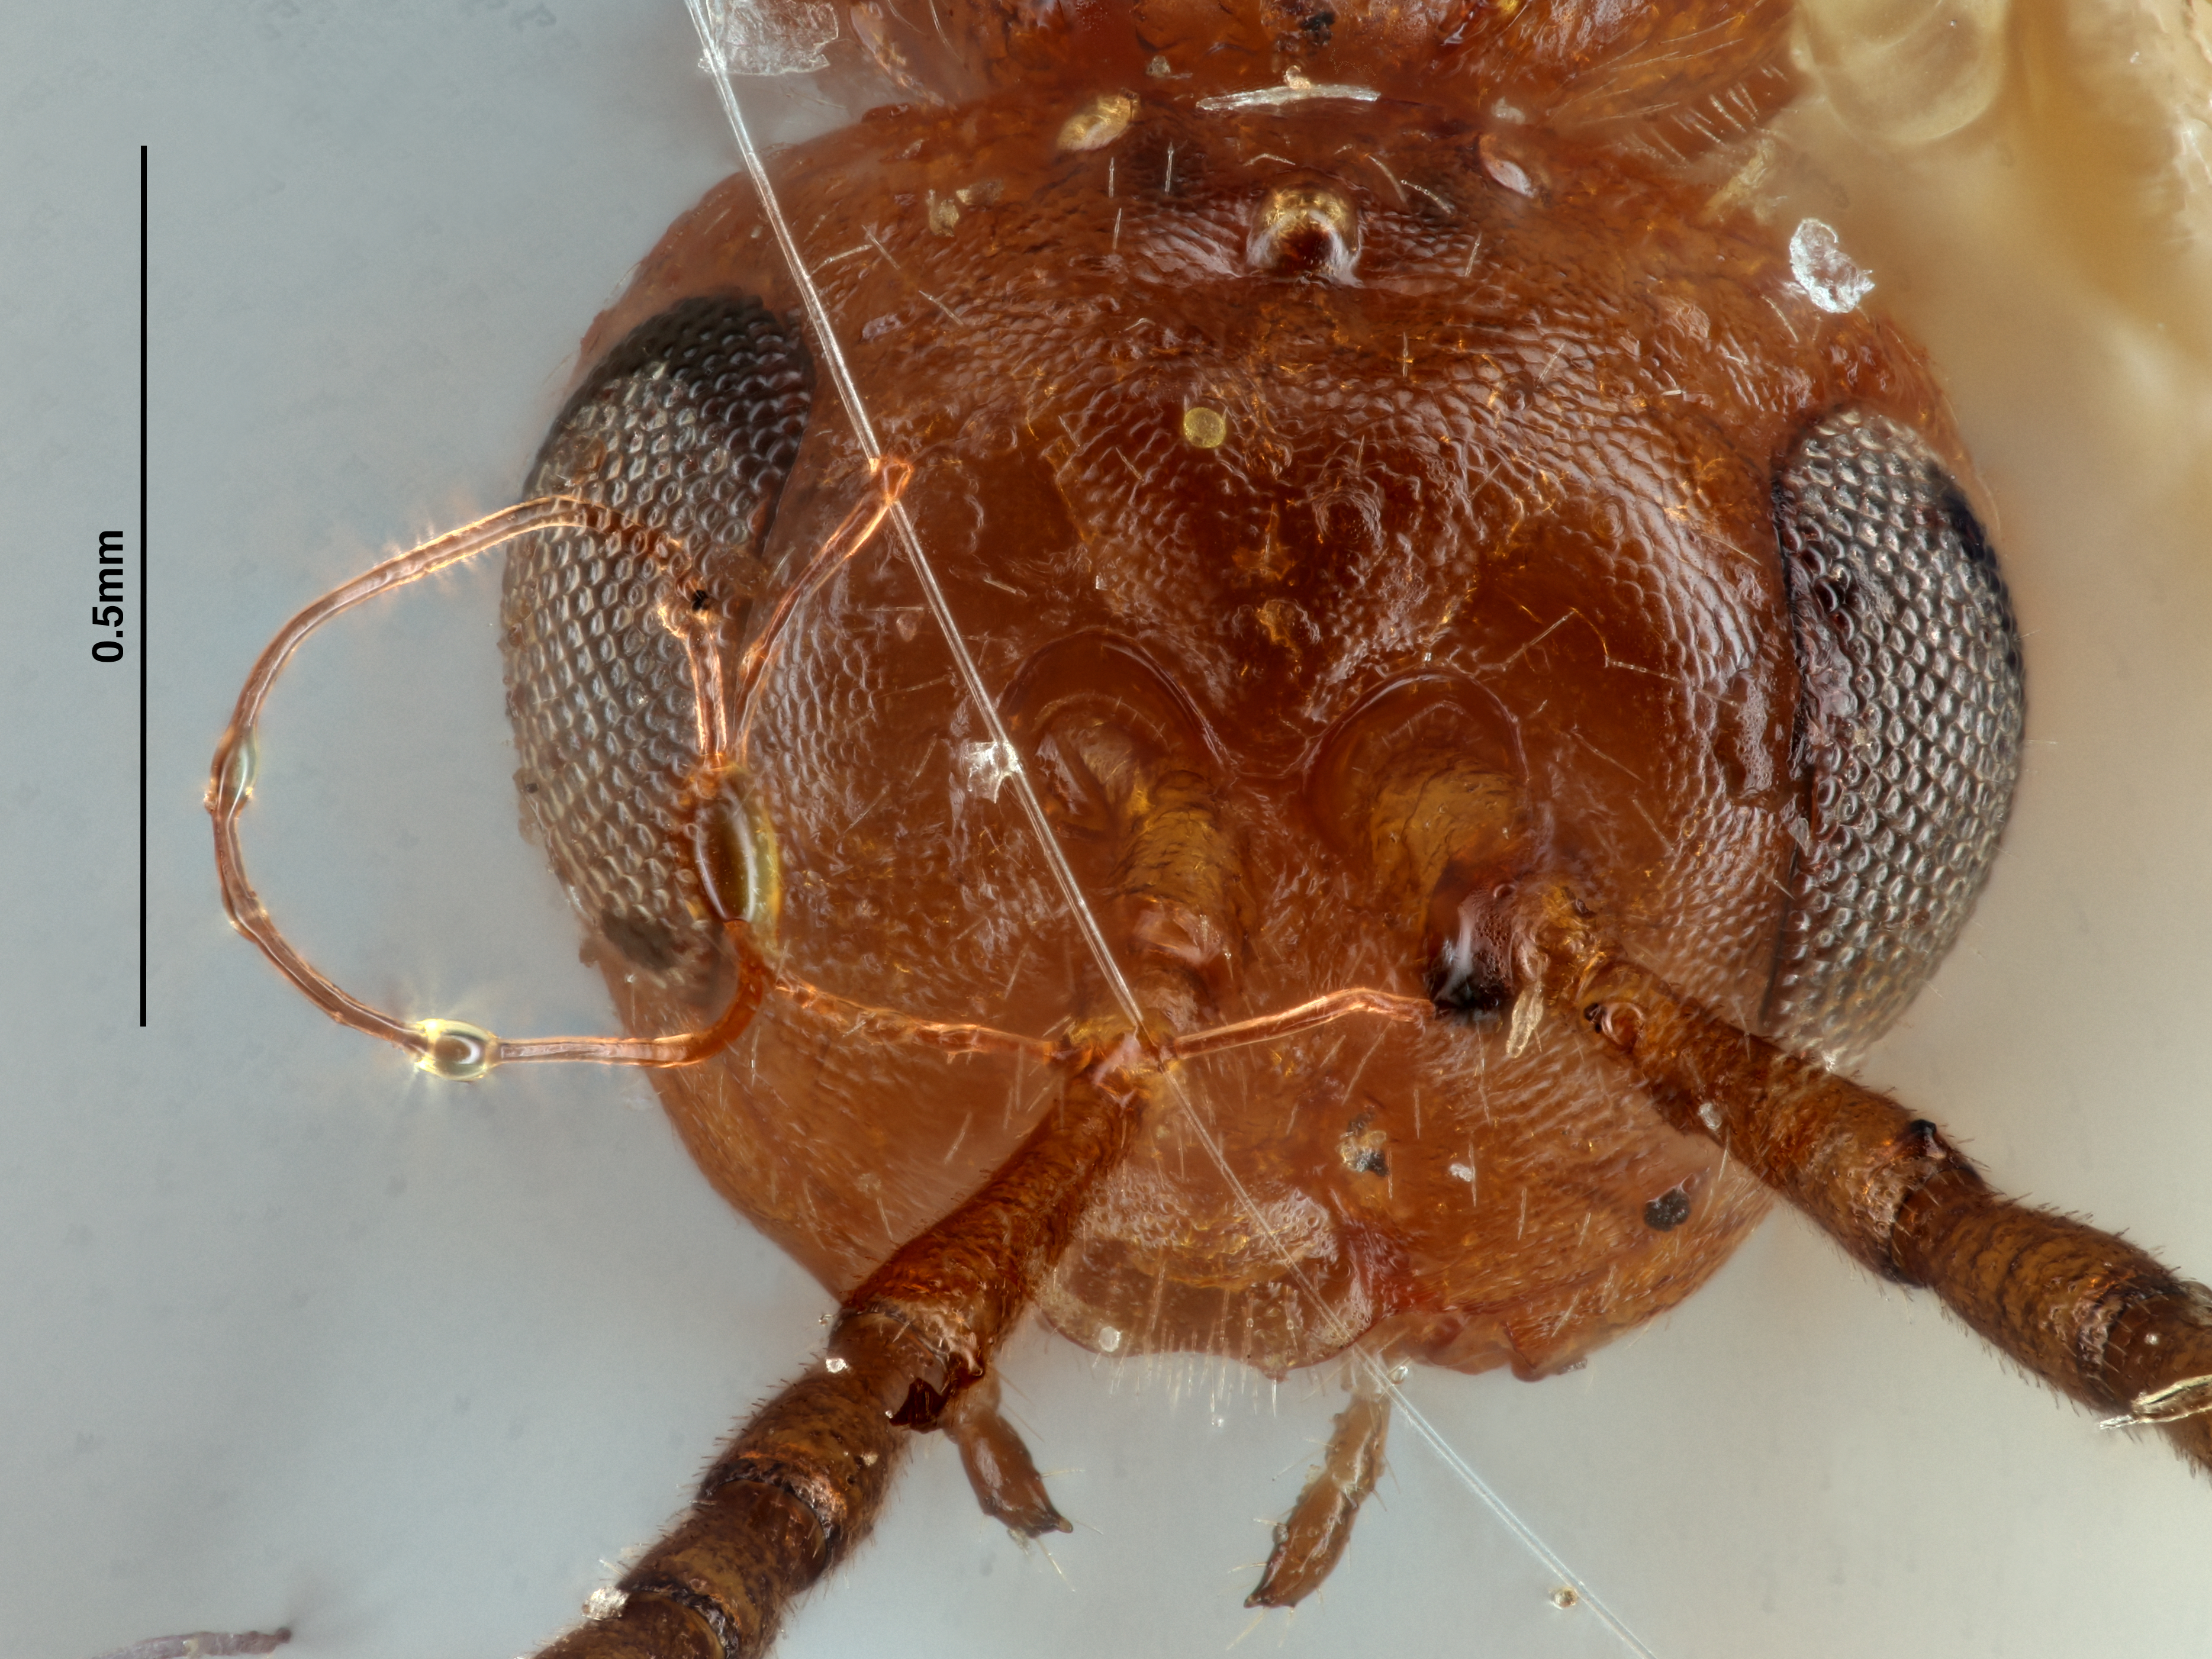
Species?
Xanthoteras pungens
